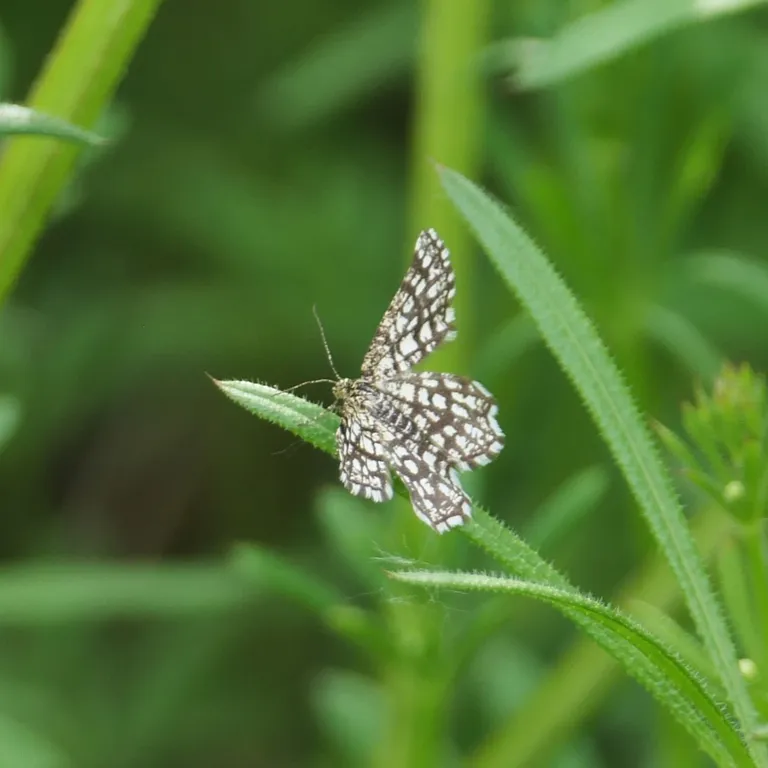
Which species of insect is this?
Chiasmia clathrata
